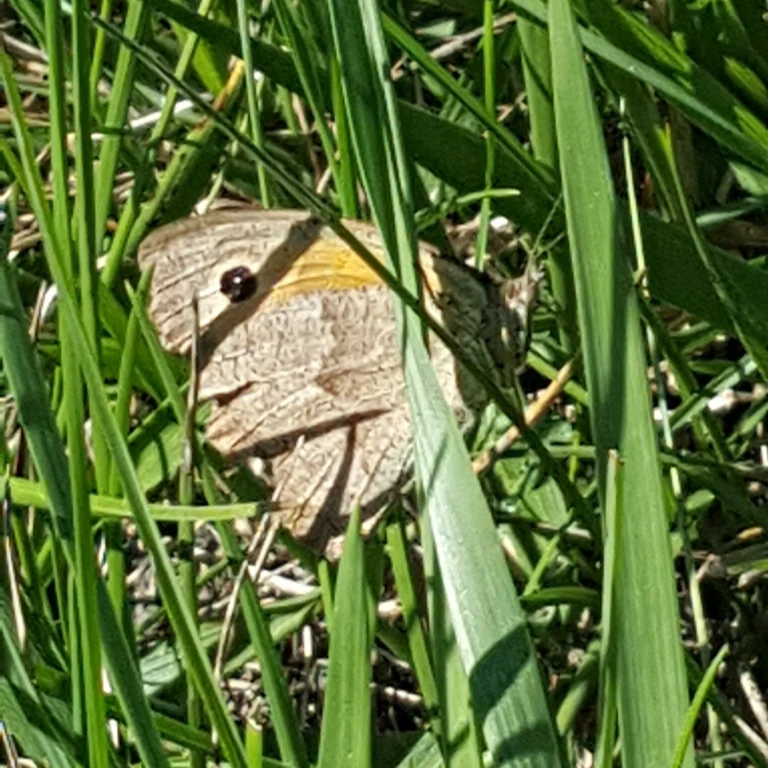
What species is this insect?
Maniola jurtina
